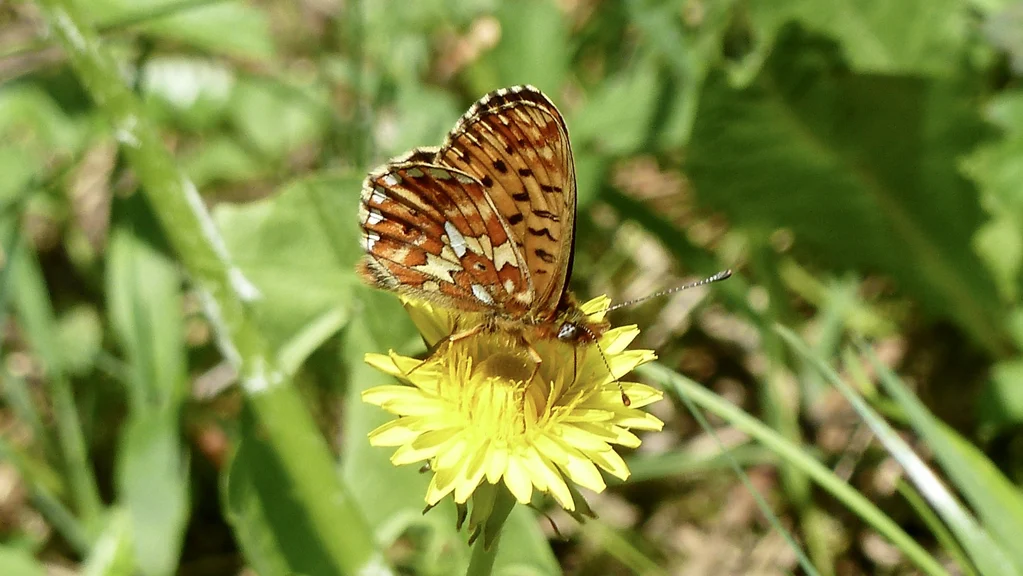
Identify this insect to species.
Boloria euphrosyne (also Clossiana euphrosyne)
